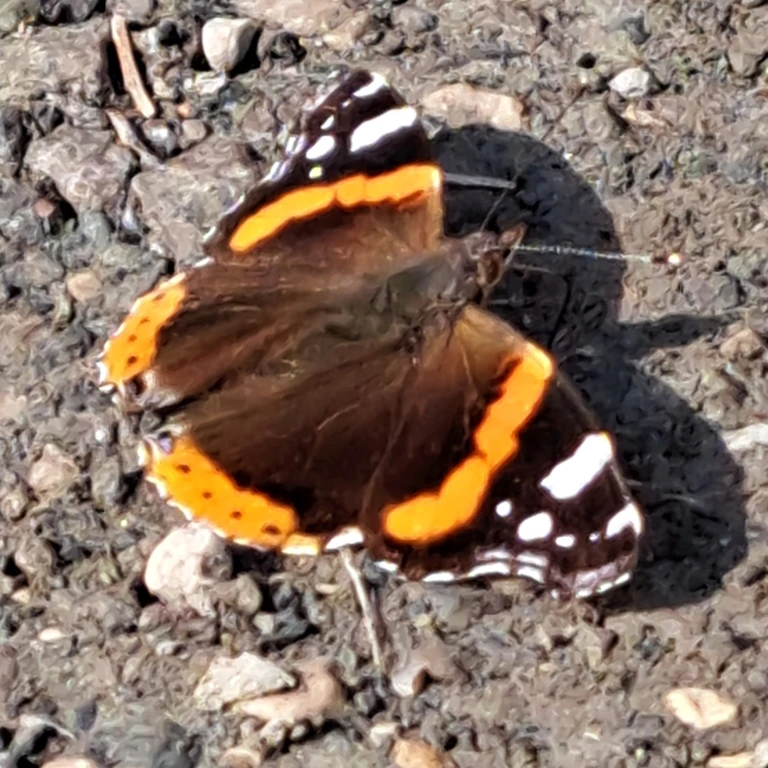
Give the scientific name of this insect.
Vanessa atalanta
